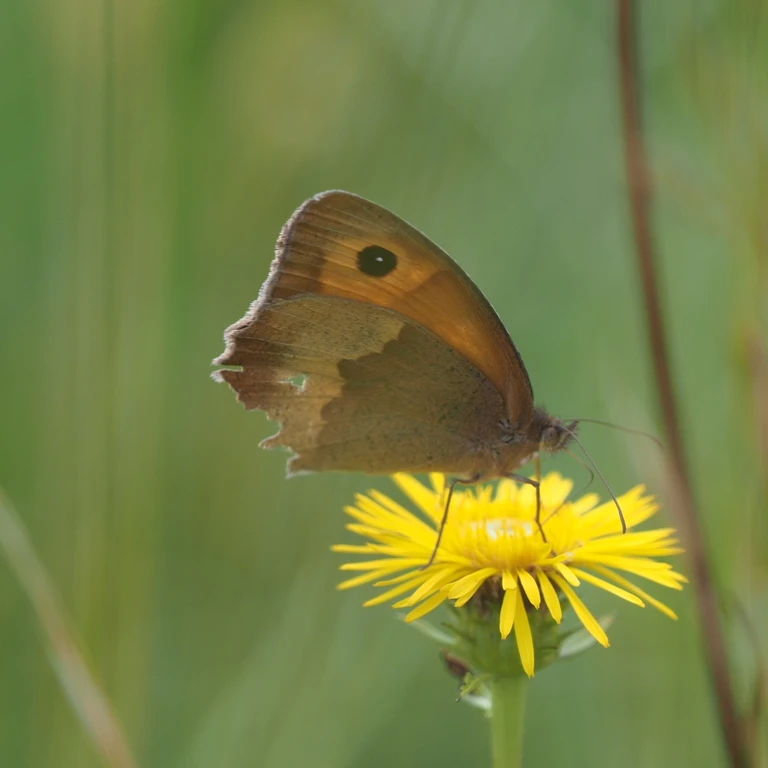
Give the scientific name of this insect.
Maniola jurtina
